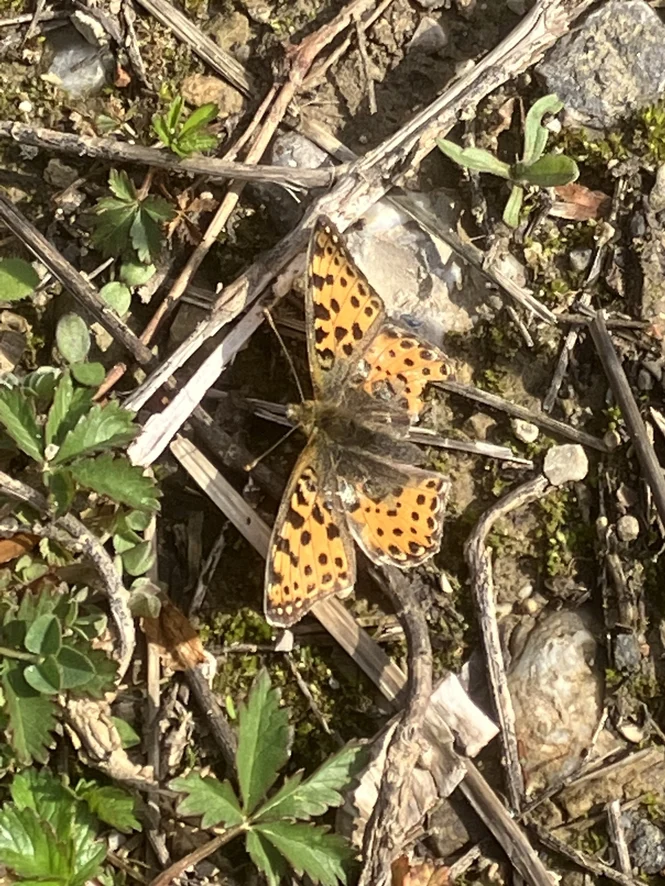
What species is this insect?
Issoria lathonia
